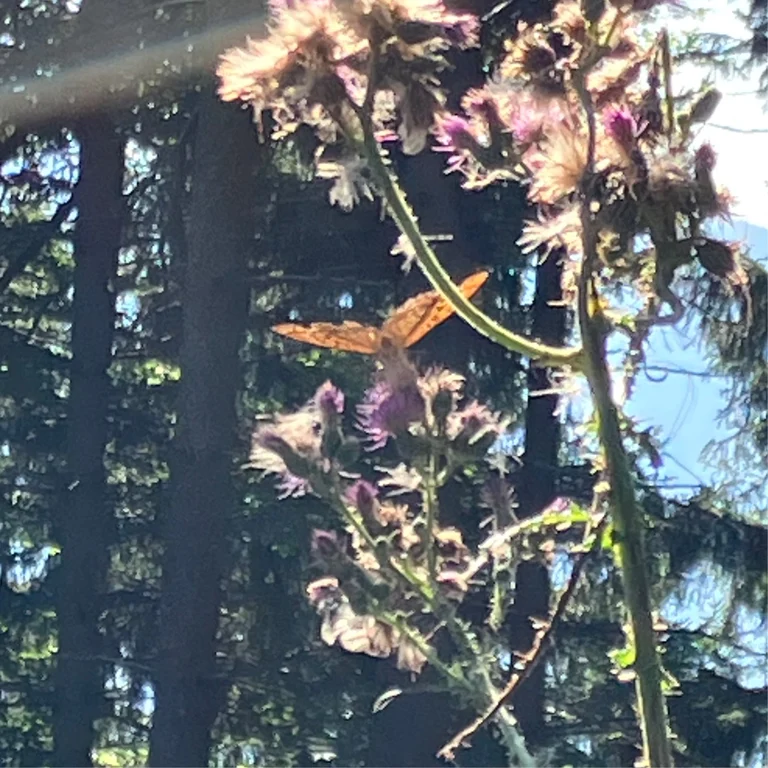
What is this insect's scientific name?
Argynnis paphia
